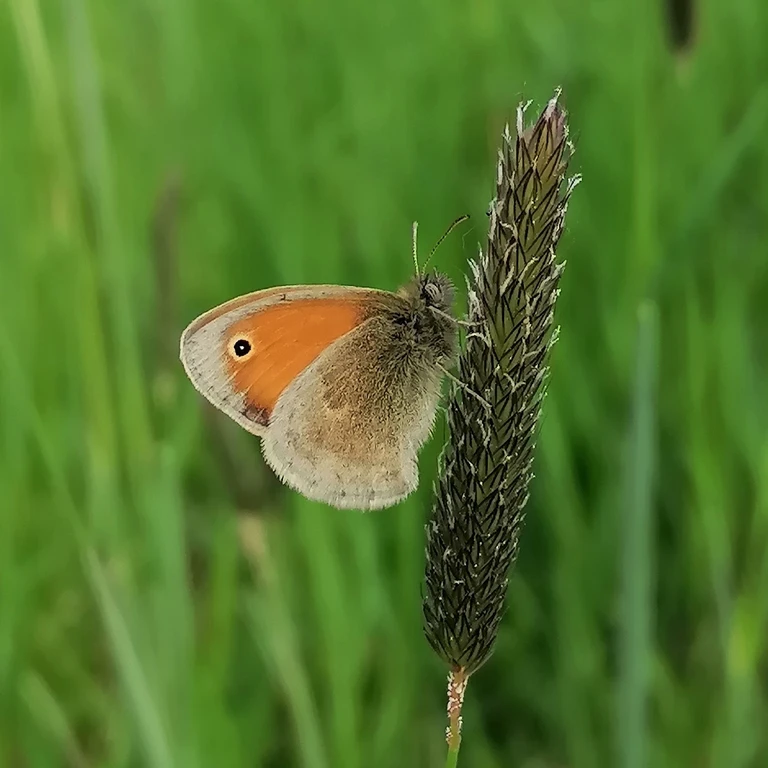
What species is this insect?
Coenonympha pamphilus
